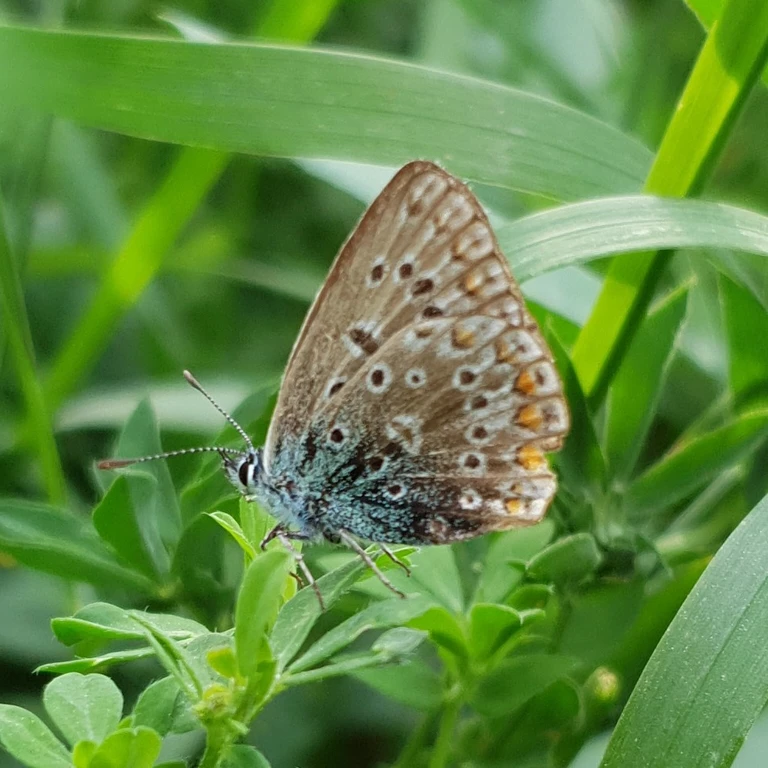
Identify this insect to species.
Polyommatus icarus
